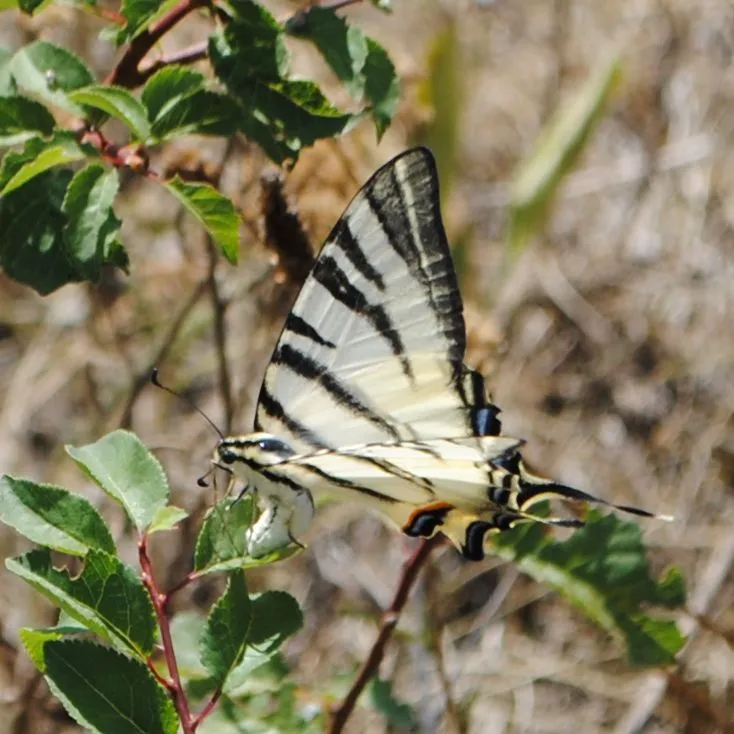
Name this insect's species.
Iphiclides podalirius
